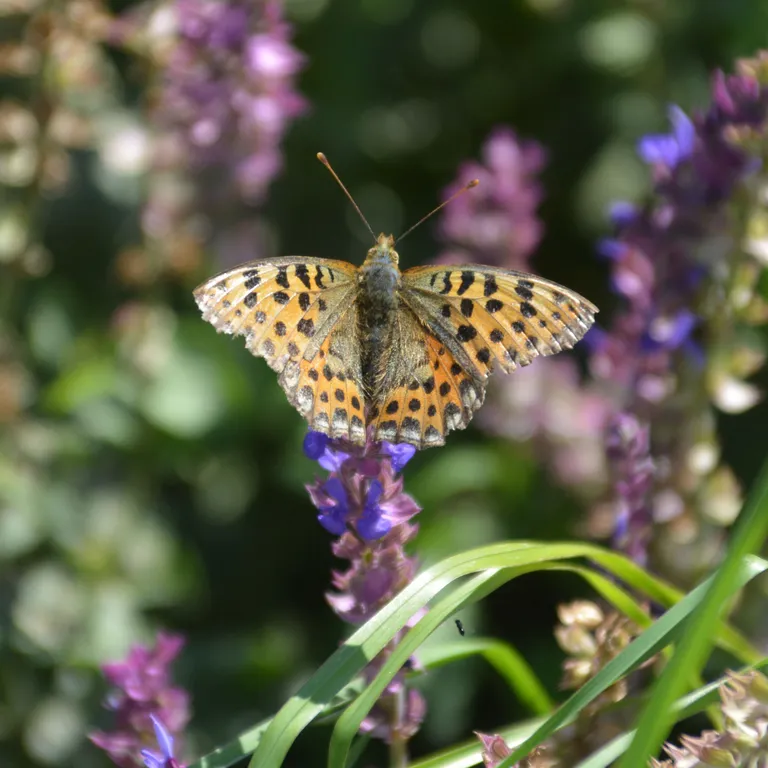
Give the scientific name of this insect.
Issoria lathonia
